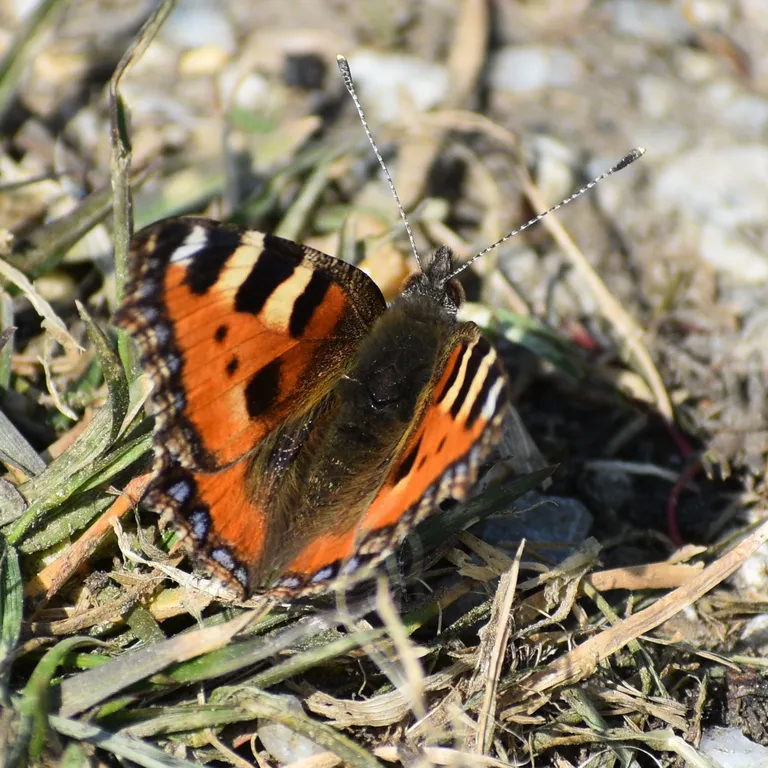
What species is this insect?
Aglais urticae
